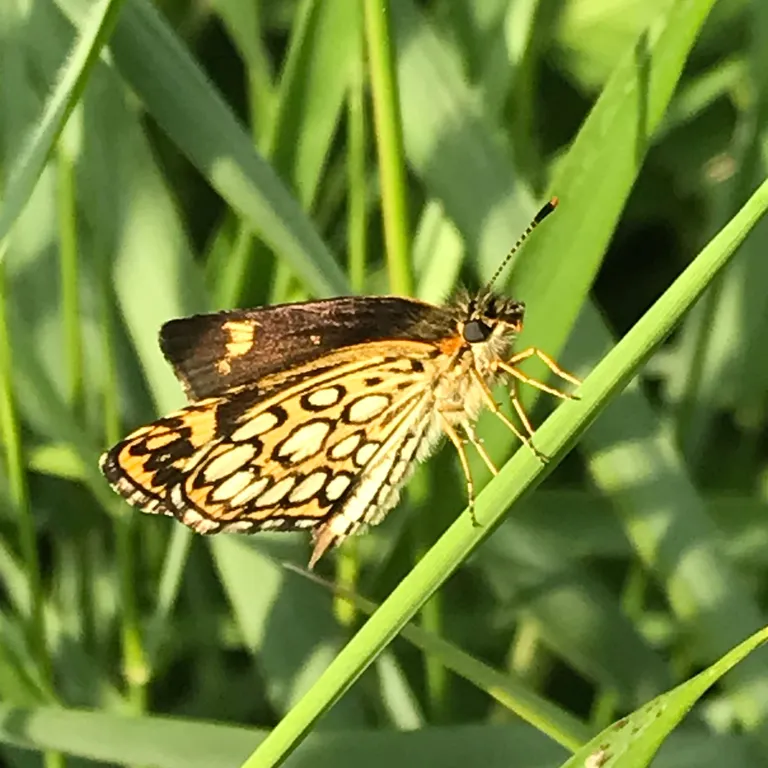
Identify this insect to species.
Heteropterus morpheus
